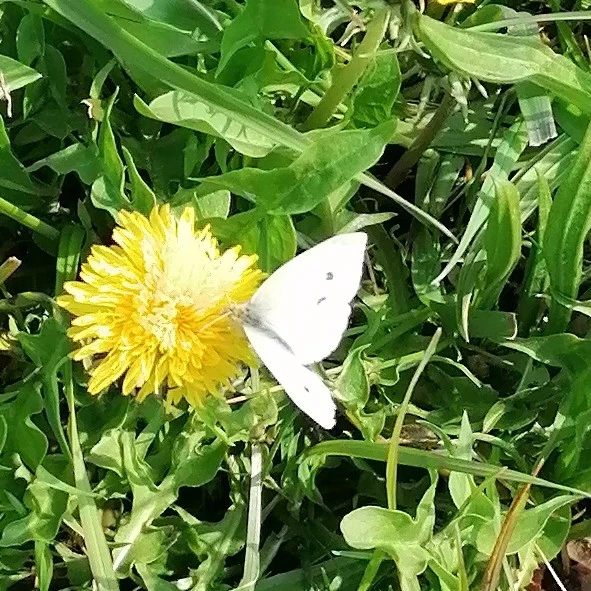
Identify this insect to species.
Pieris rapae
